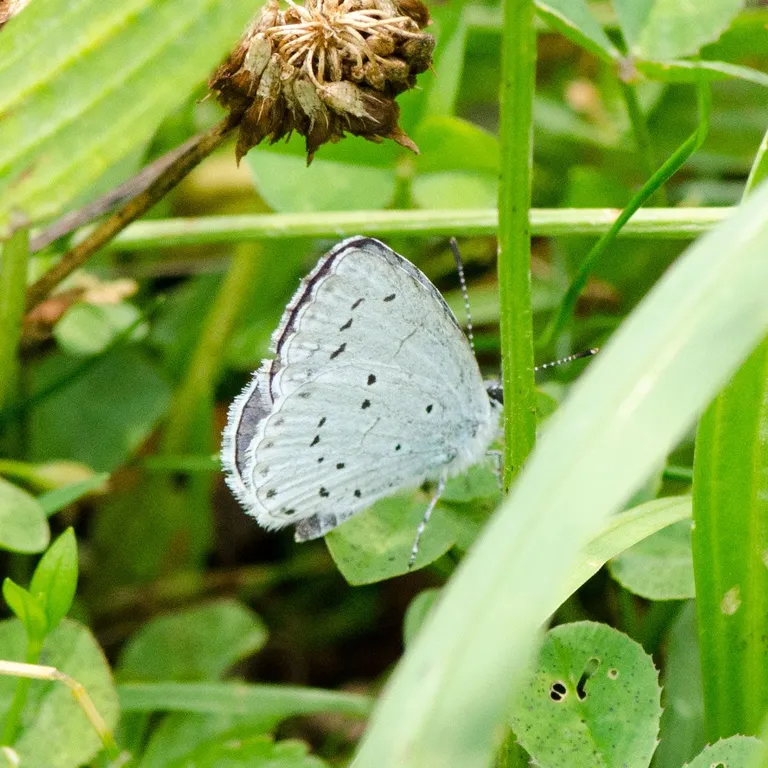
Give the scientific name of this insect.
Celastrina argiolus
